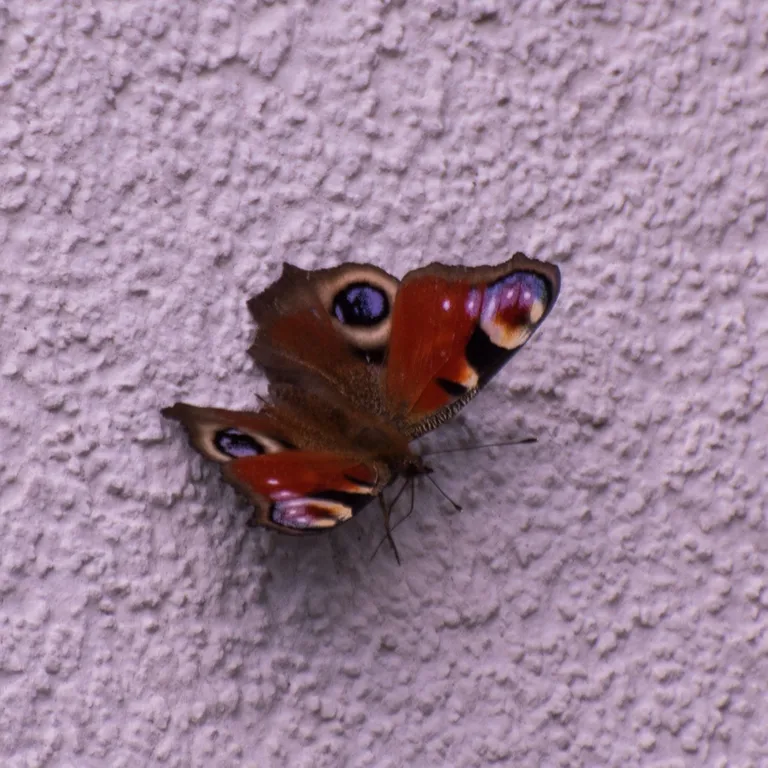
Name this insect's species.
Aglais io
